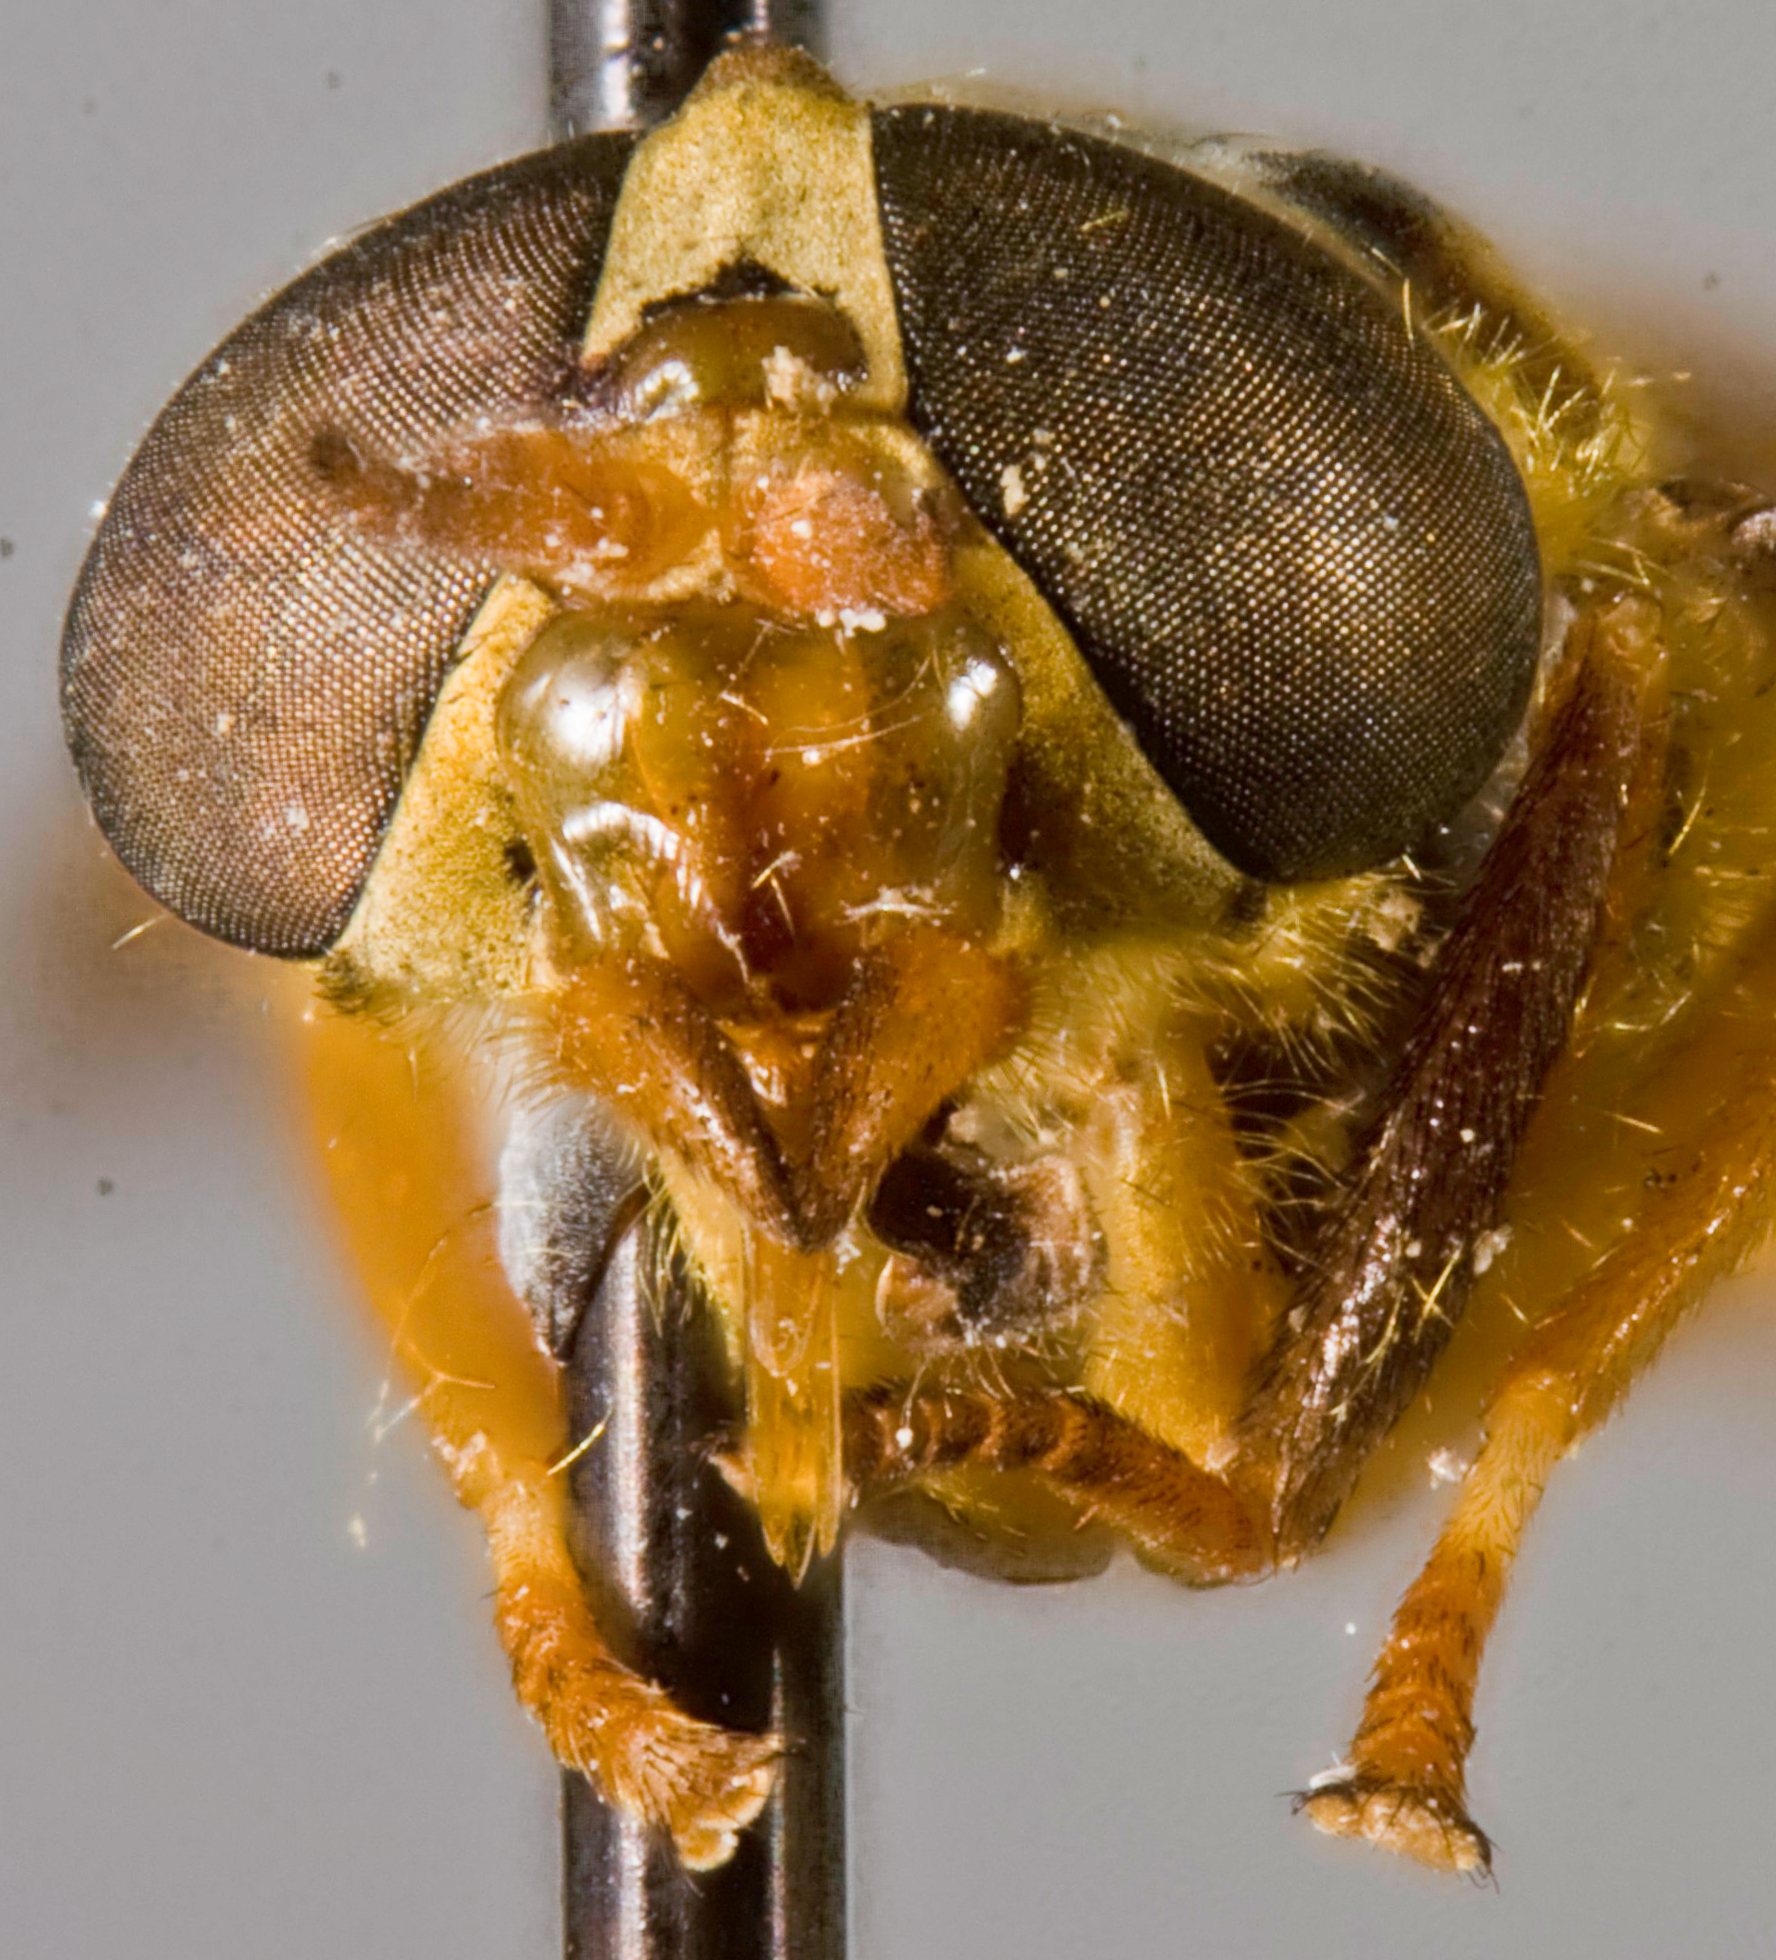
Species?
Diachlorus anduzei
